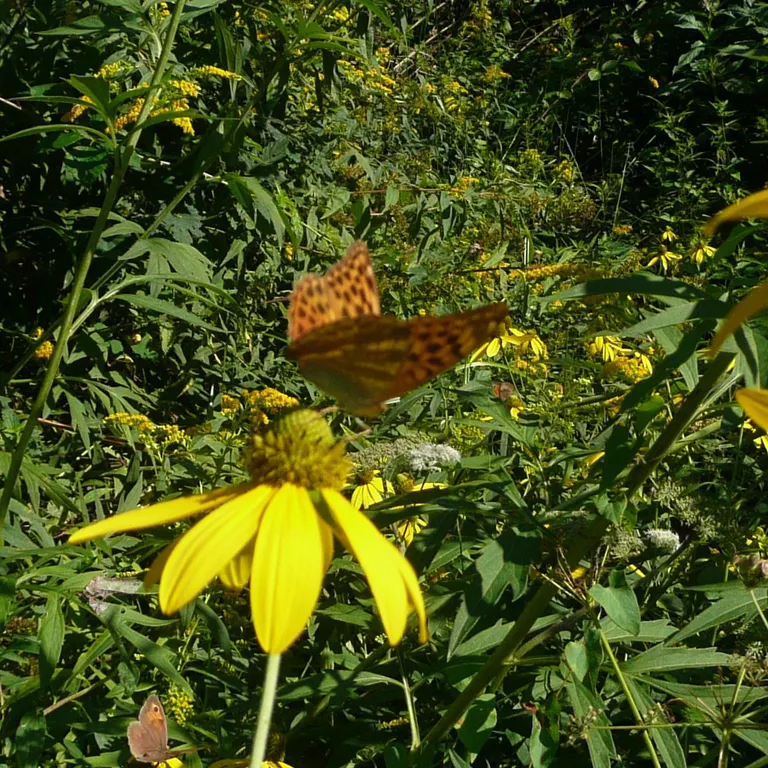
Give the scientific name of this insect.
Argynnis paphia
